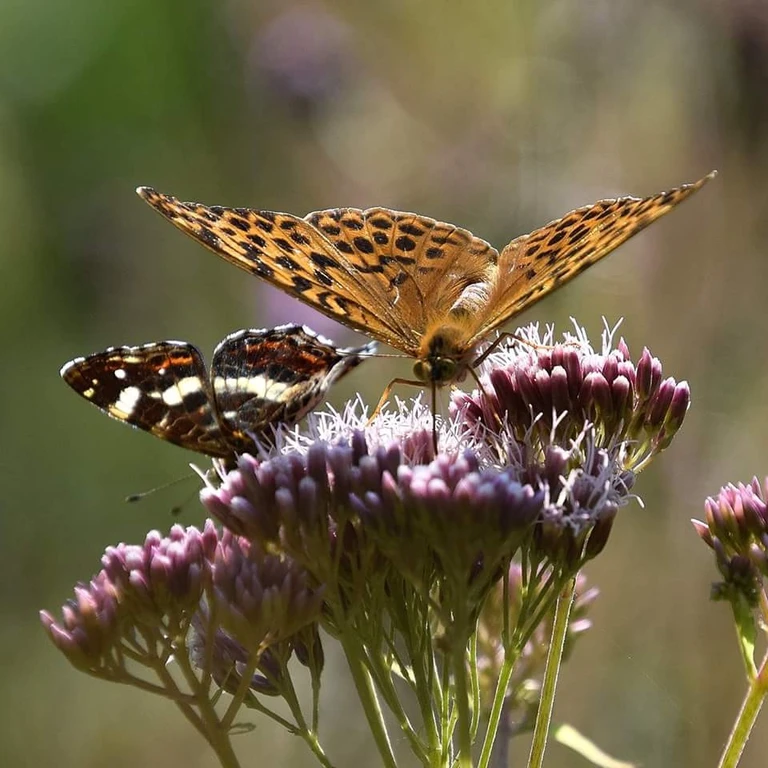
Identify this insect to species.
Araschnia levana
